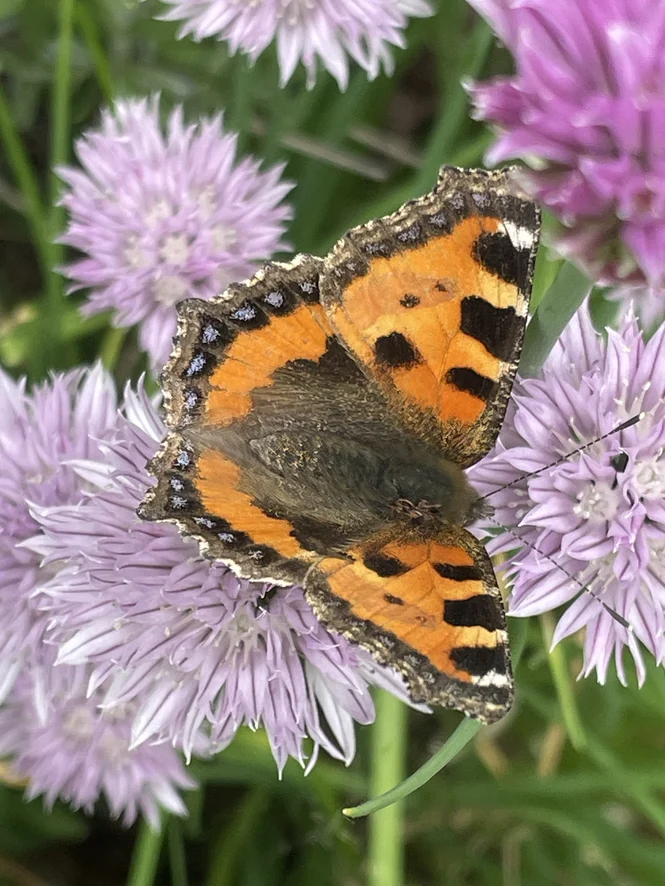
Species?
Aglais urticae
